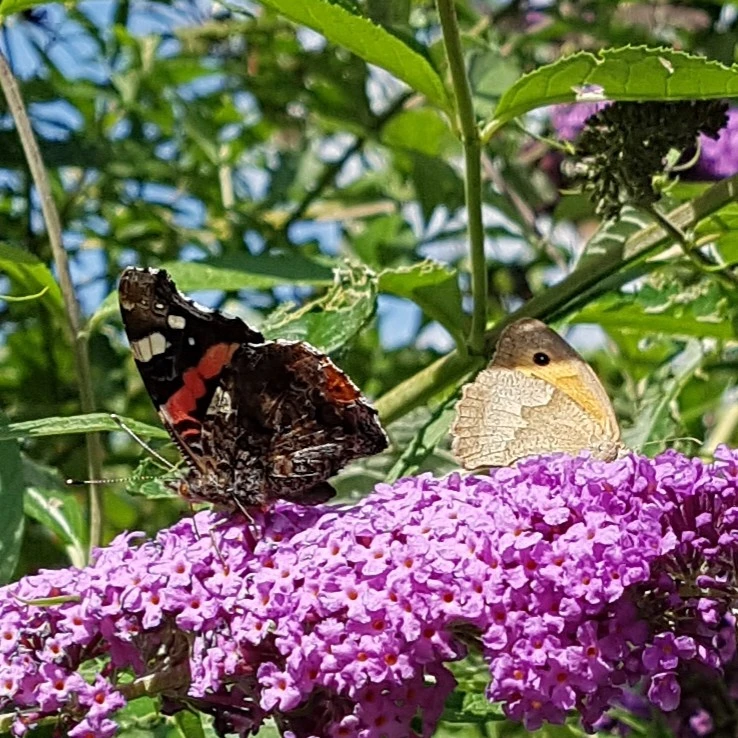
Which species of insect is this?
Maniola jurtina
